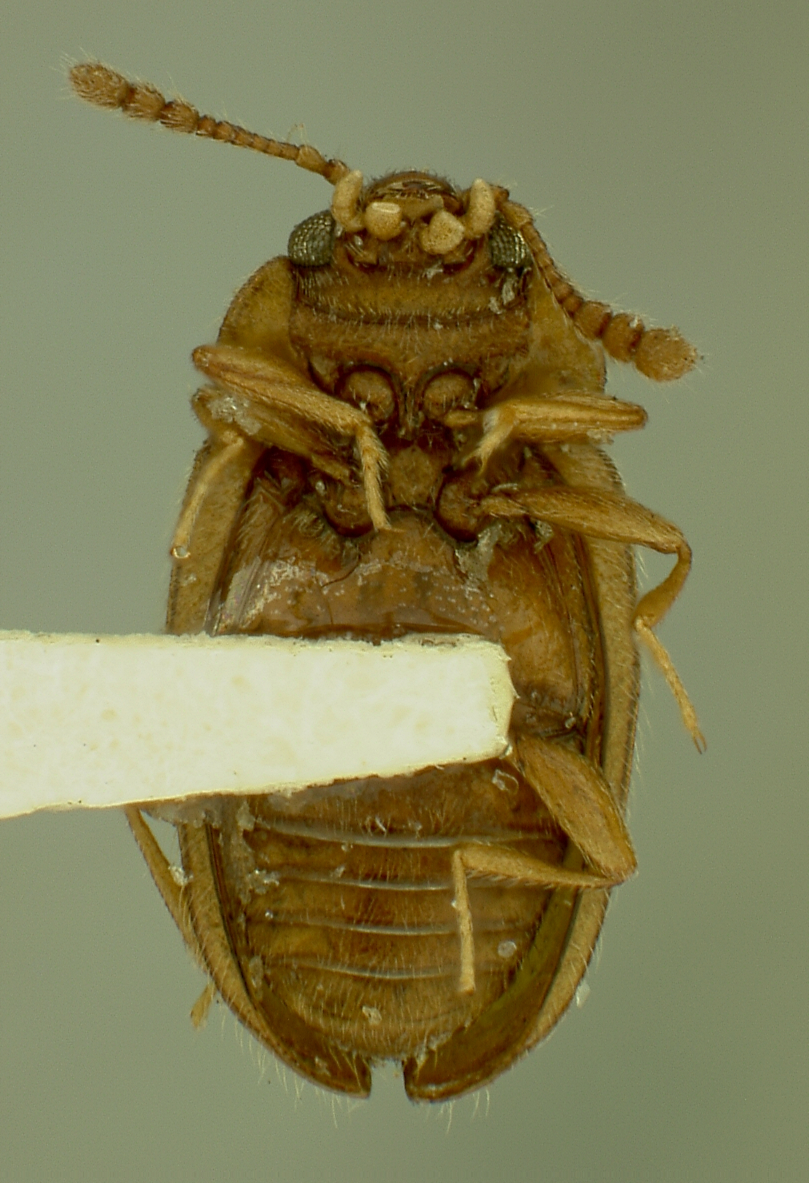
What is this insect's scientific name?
Symbiotes oblongus
